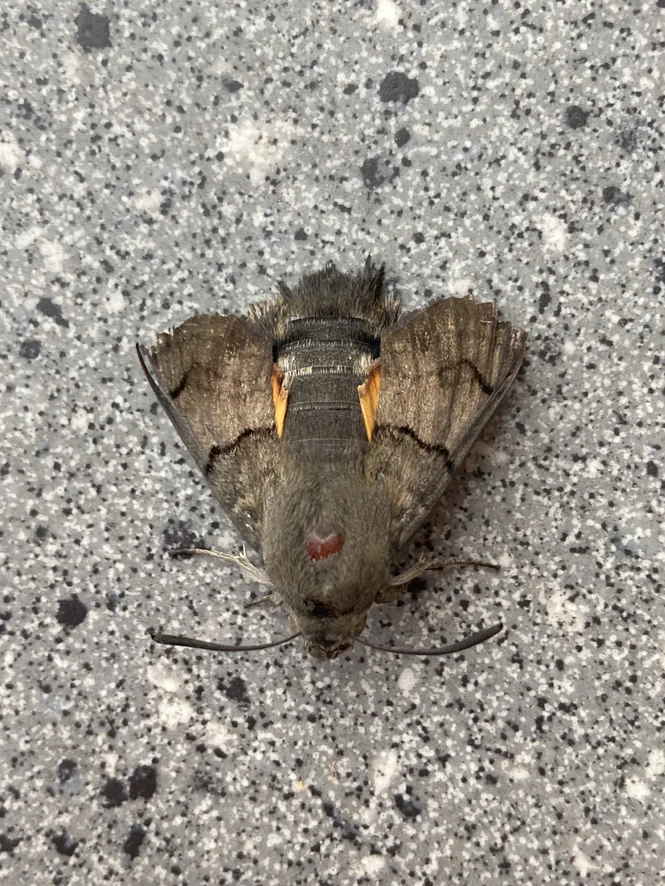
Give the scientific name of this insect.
Macroglossum stellatarum
